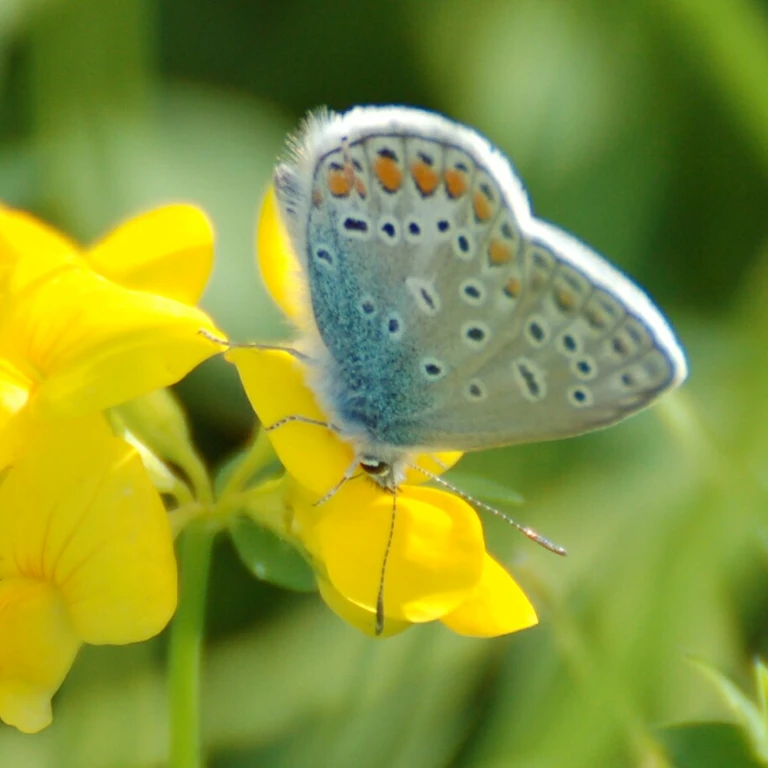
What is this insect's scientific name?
Polyommatus icarus
